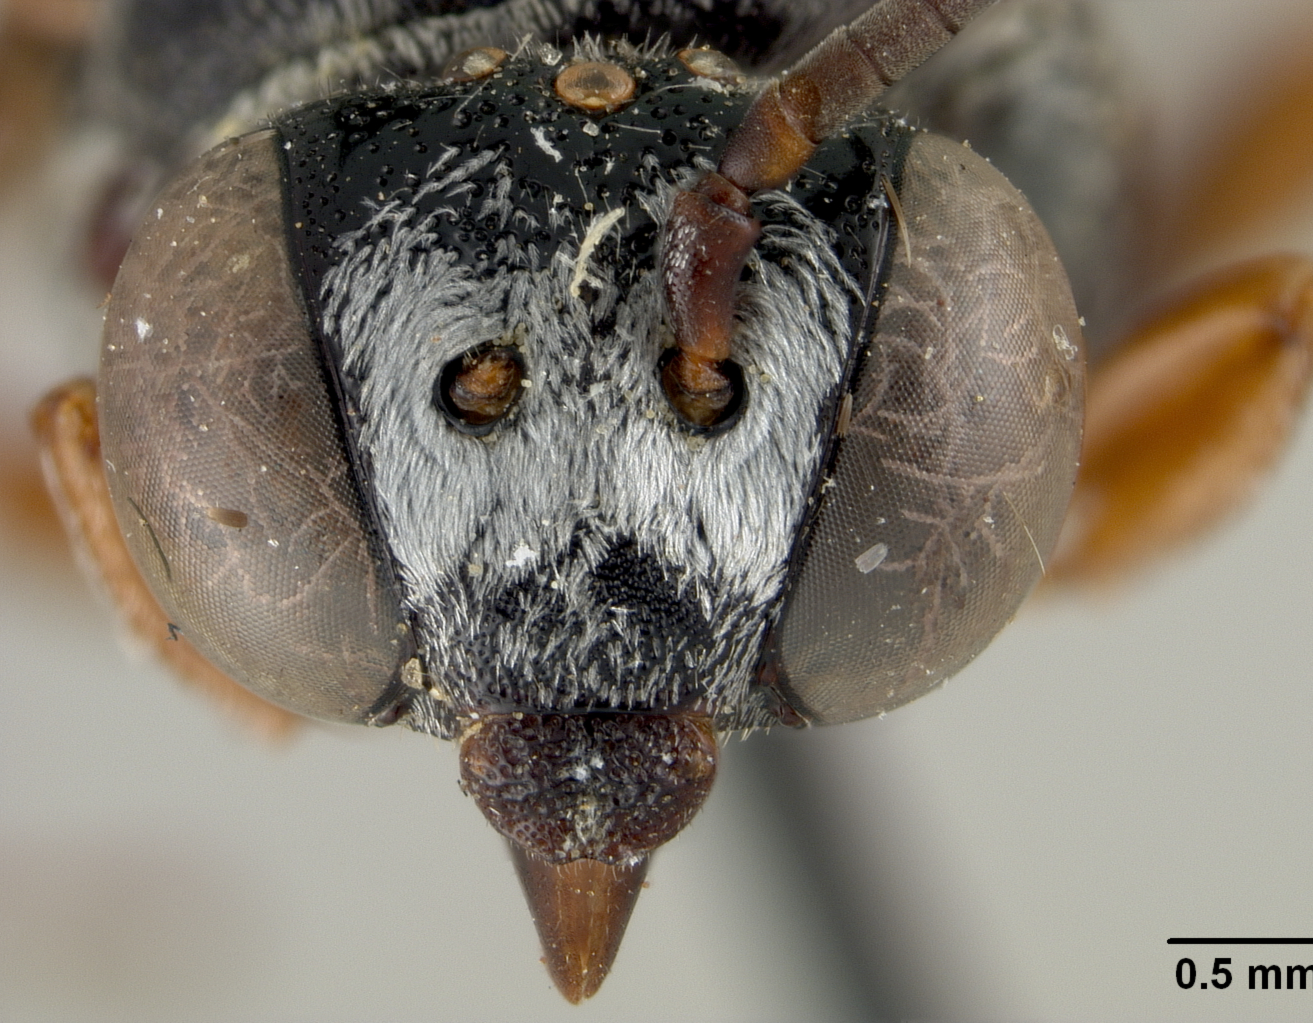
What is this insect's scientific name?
Epeolus semilectus
